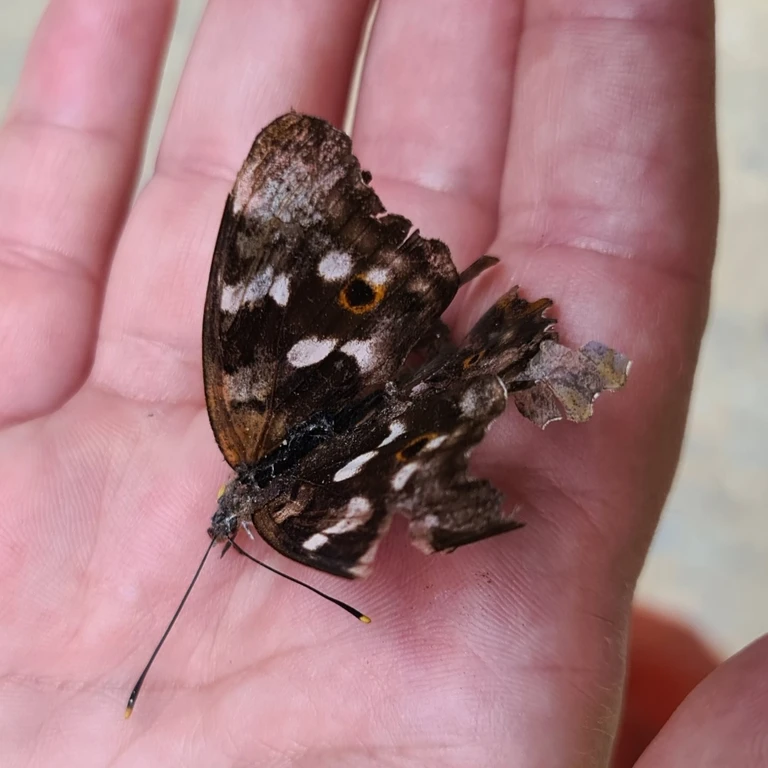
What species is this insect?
Apatura ilia
